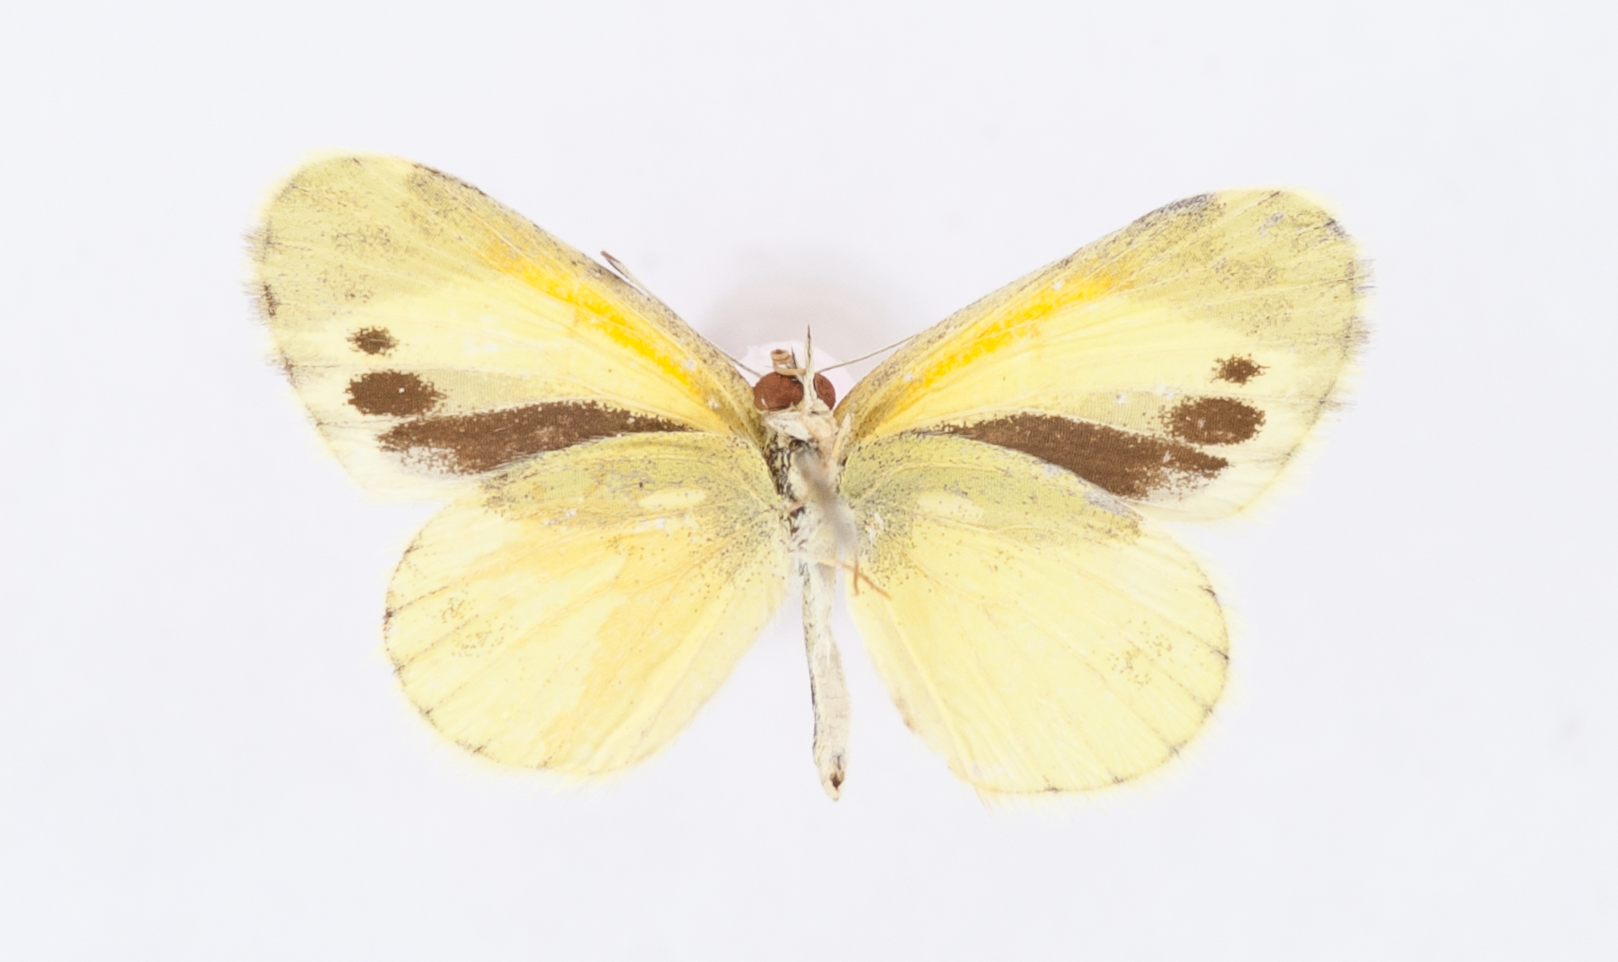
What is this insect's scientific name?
Nathalis iole
